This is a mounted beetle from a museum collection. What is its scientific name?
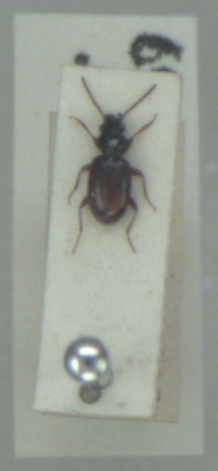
Bembidion normannum
